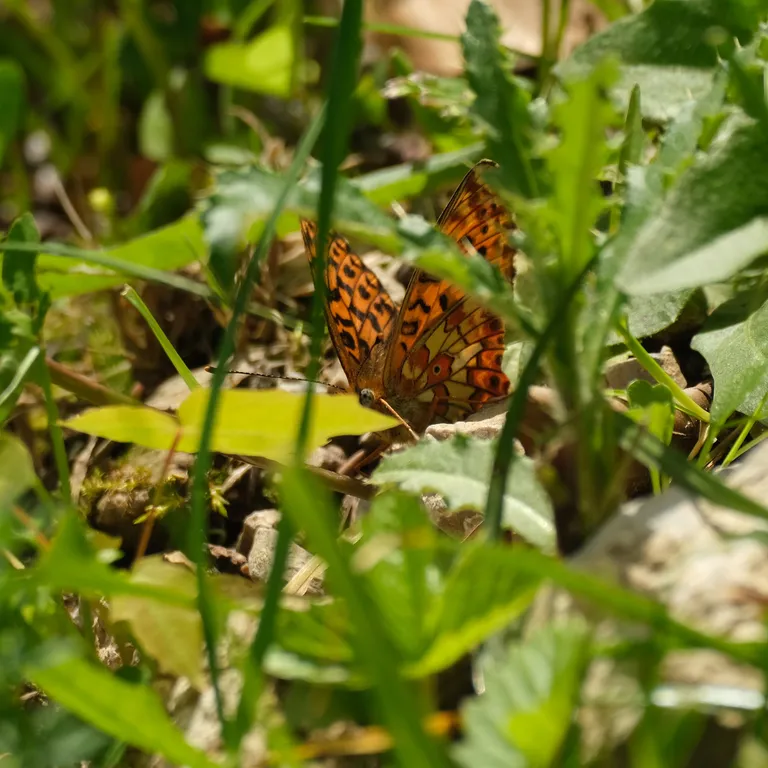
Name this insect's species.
Boloria euphrosyne (also Clossiana euphrosyne)
